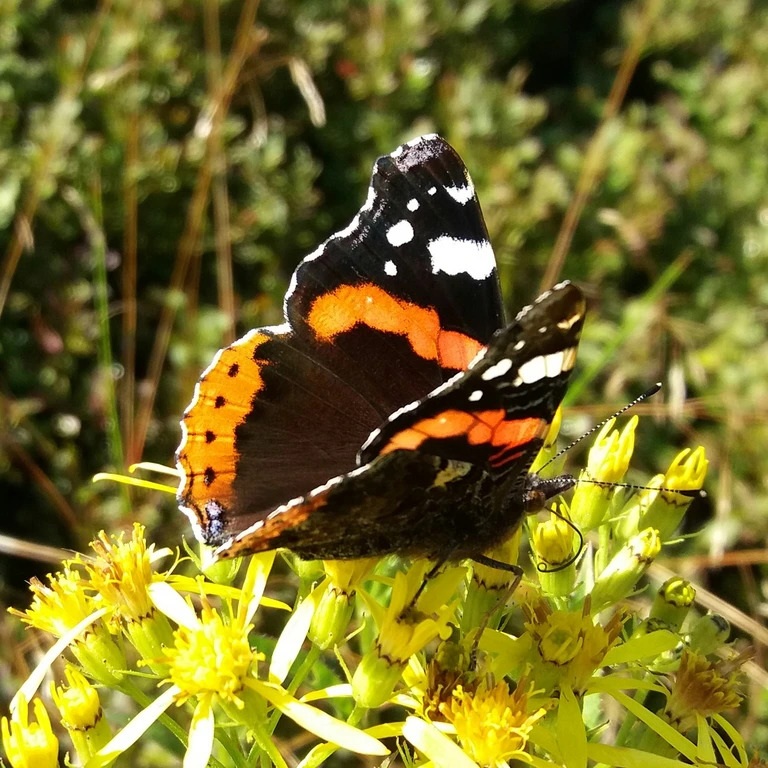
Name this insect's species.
Vanessa atalanta
